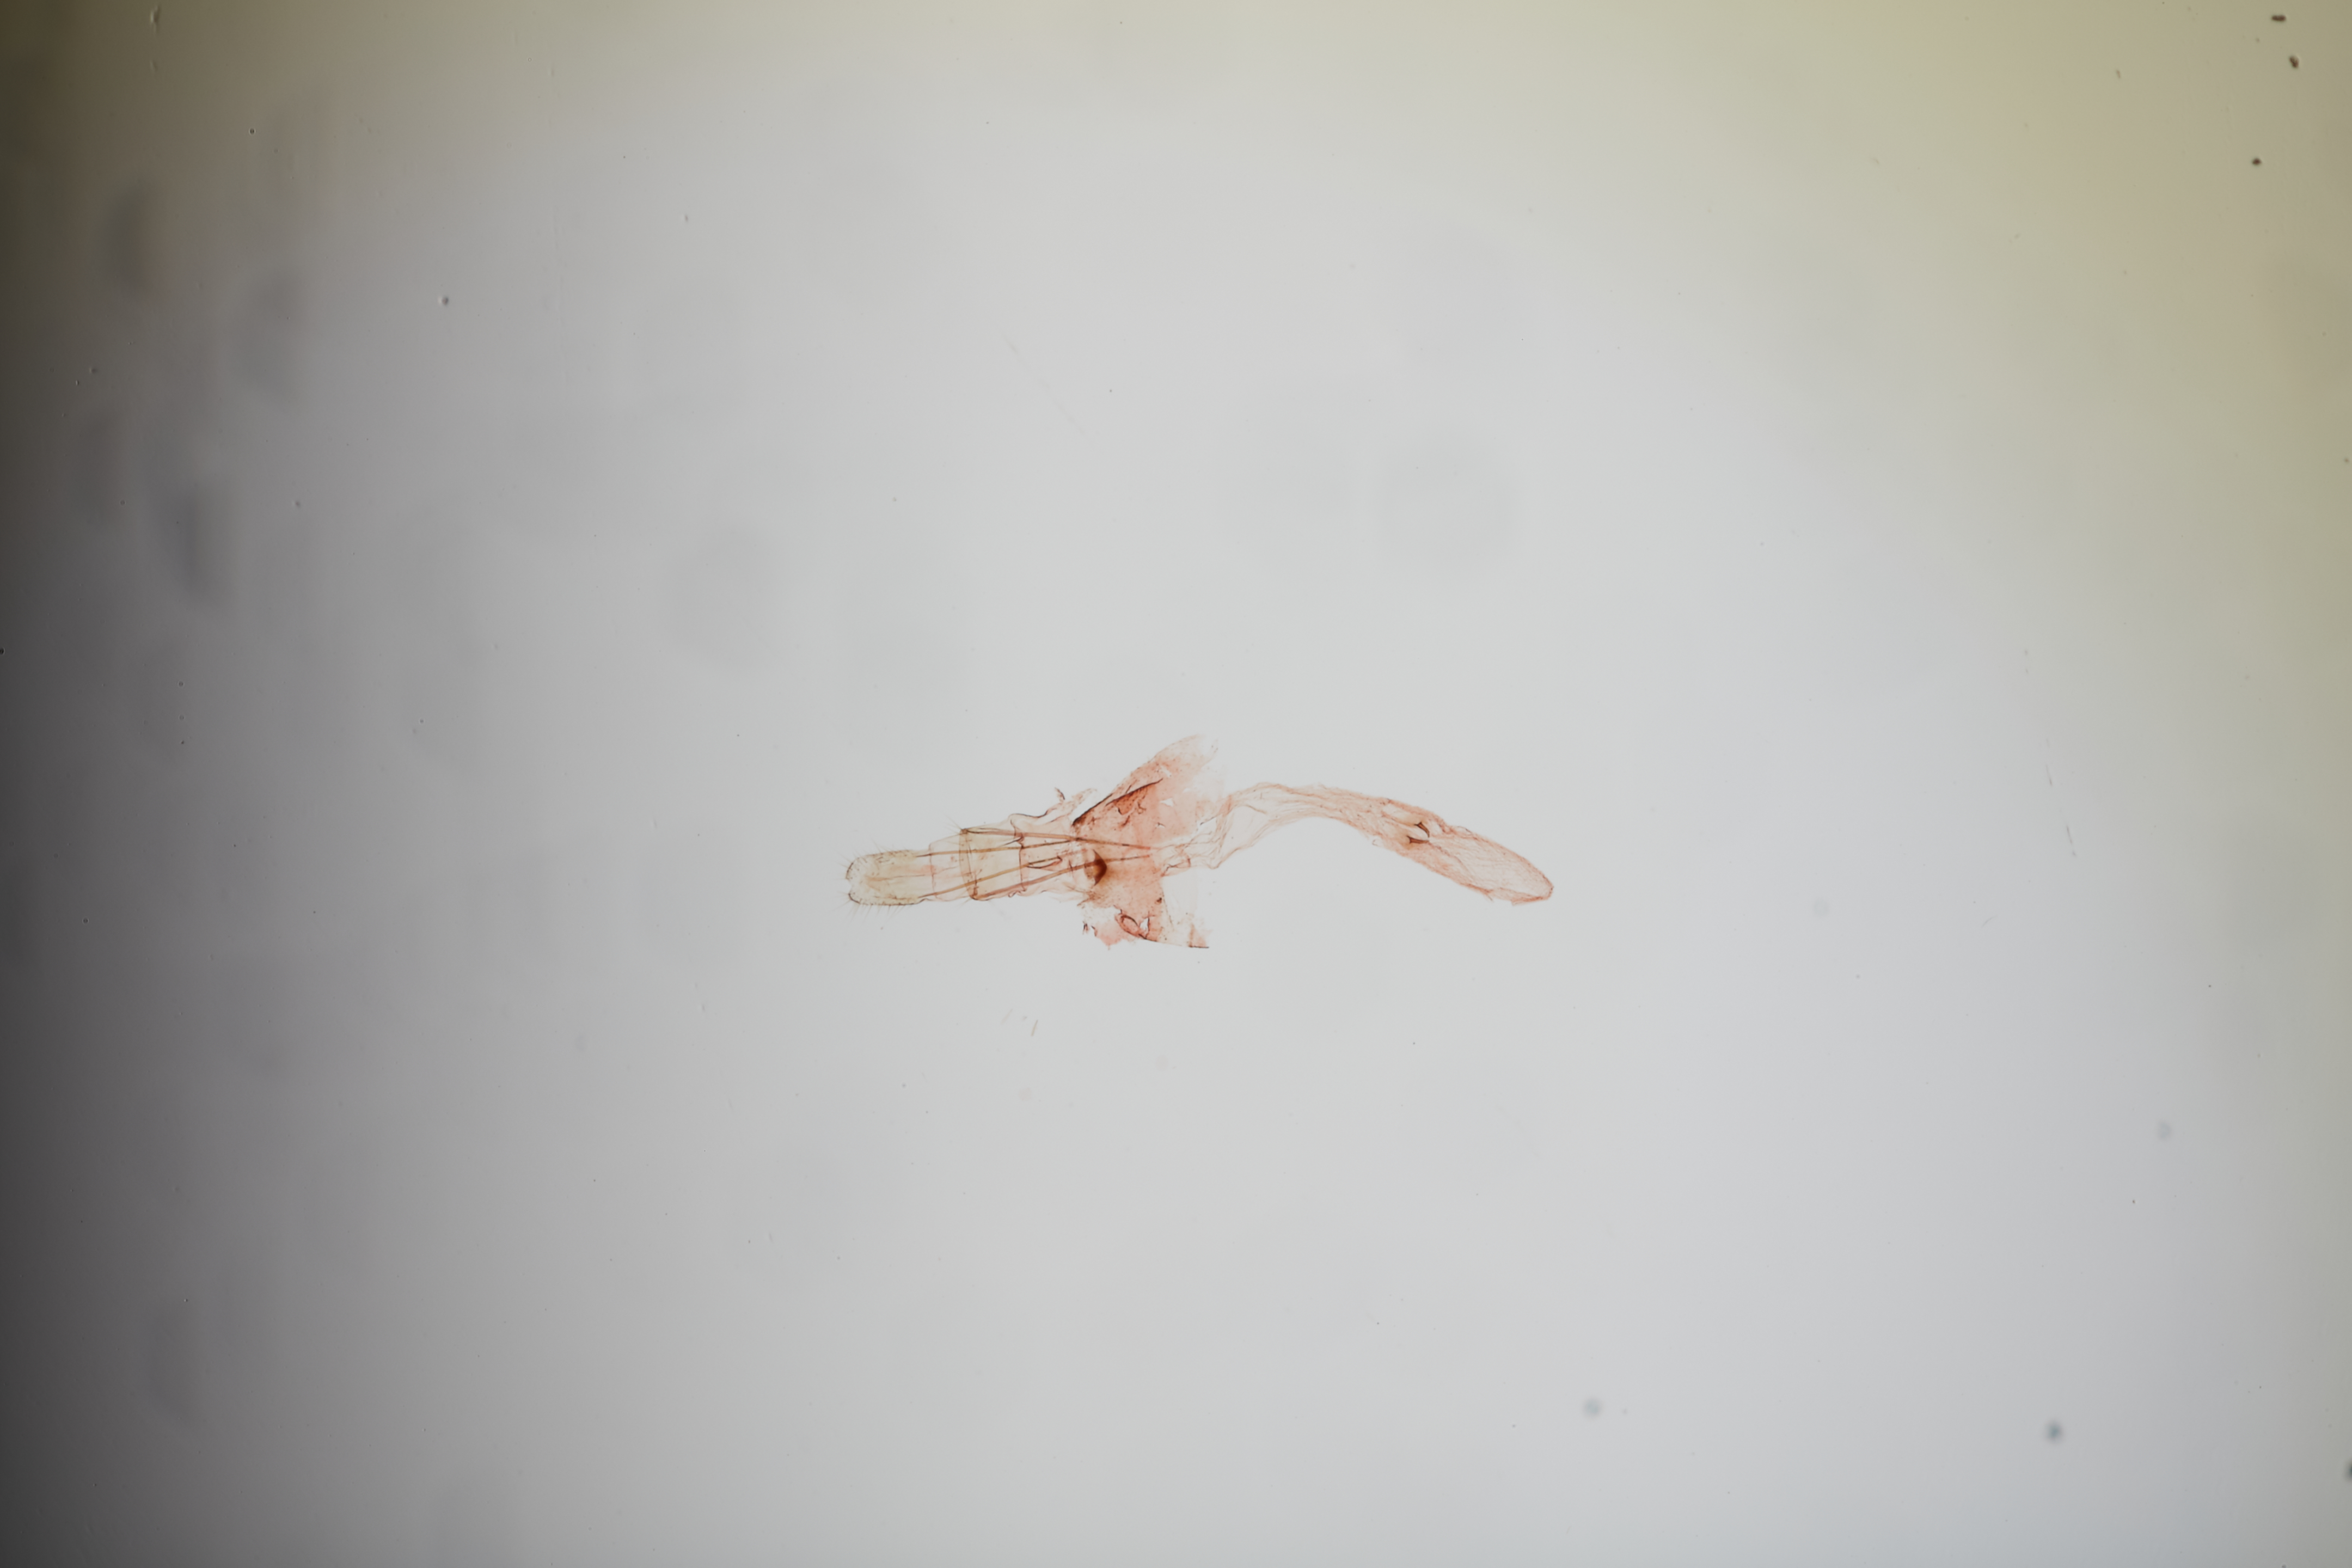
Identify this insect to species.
Perimede maniola
